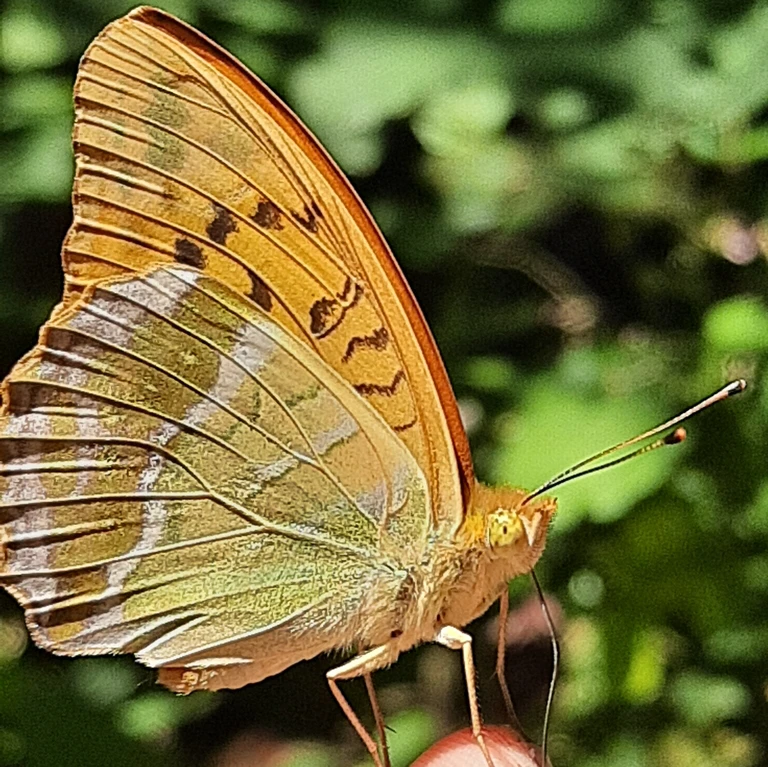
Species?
Argynnis paphia
